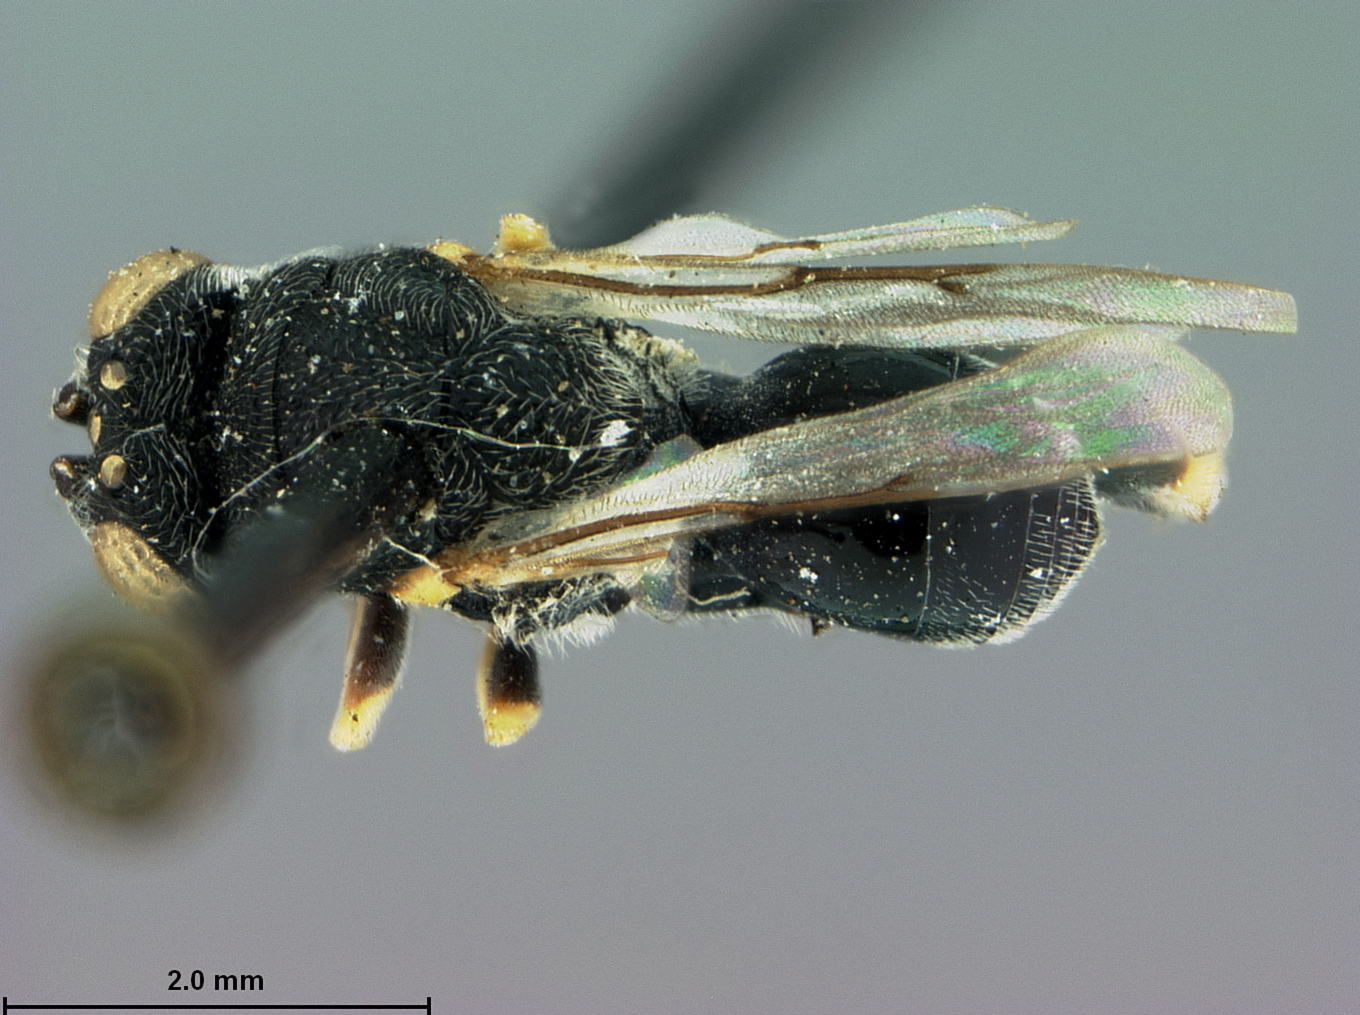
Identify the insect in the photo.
Chalcis albotibialis
